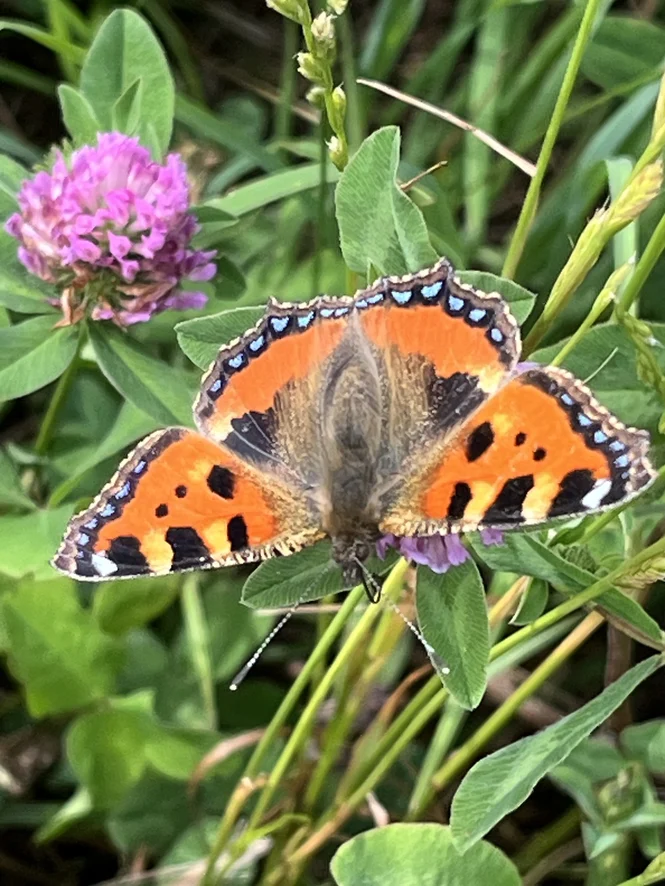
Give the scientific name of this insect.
Aglais urticae
